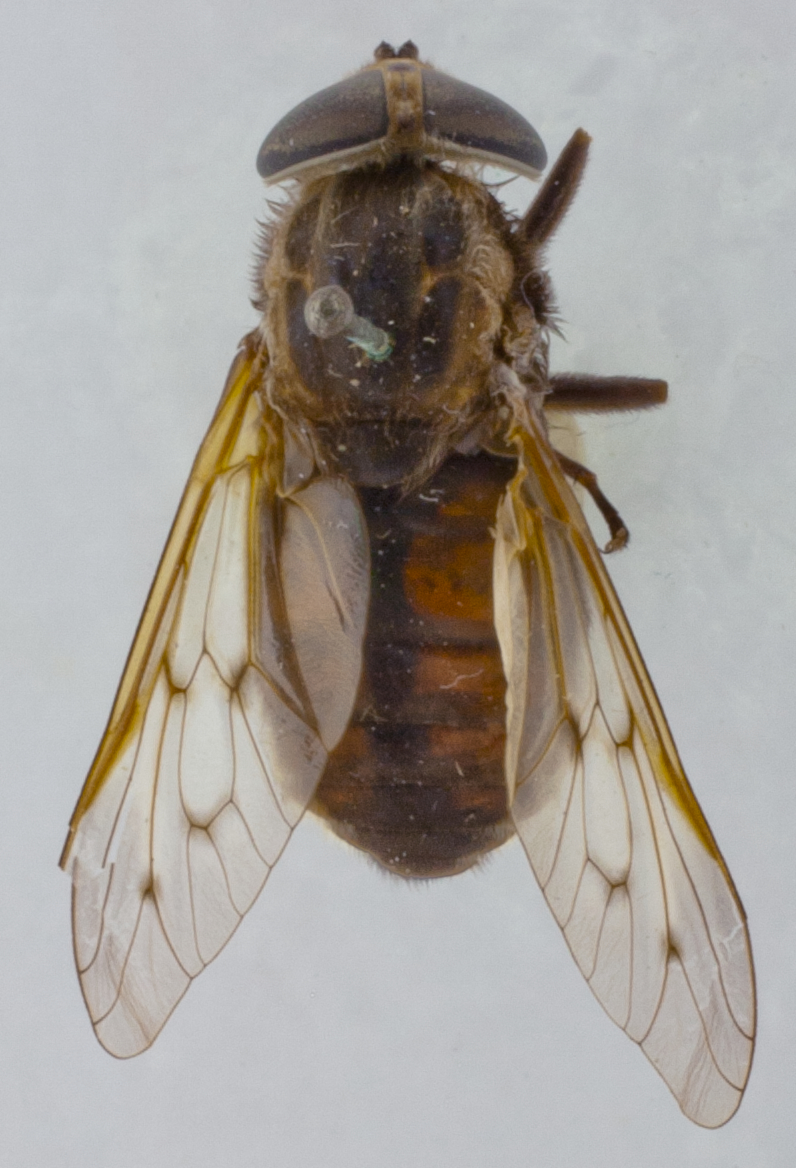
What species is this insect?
Dicladocera finitima (also Agkistrocerus finitimus)
